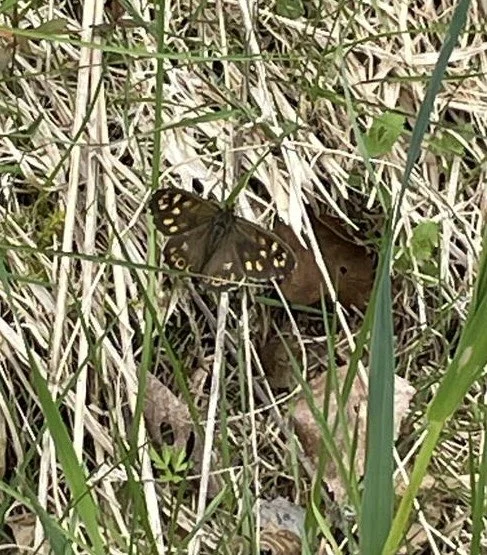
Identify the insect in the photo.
Pararge aegeria
